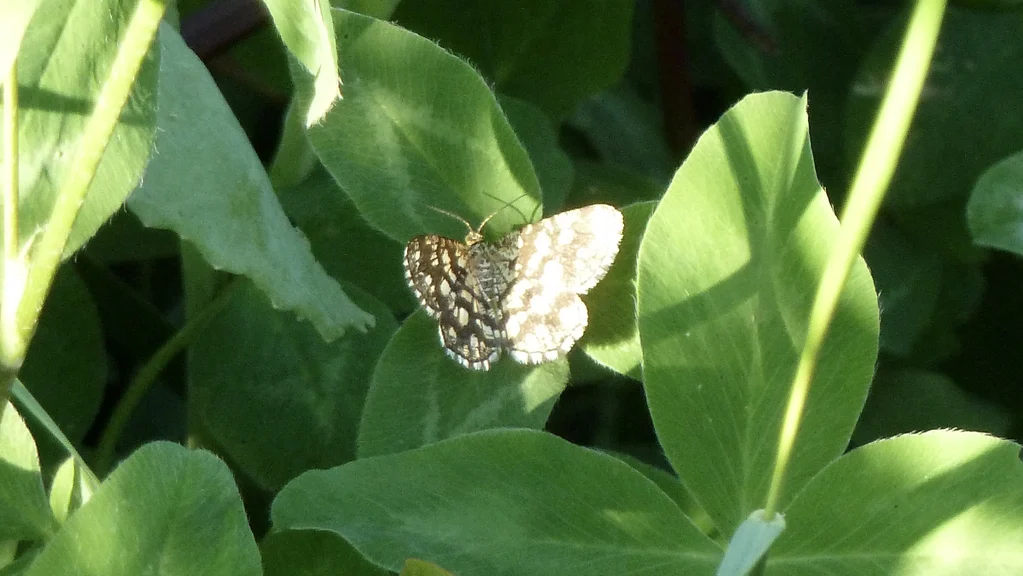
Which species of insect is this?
Chiasmia clathrata
